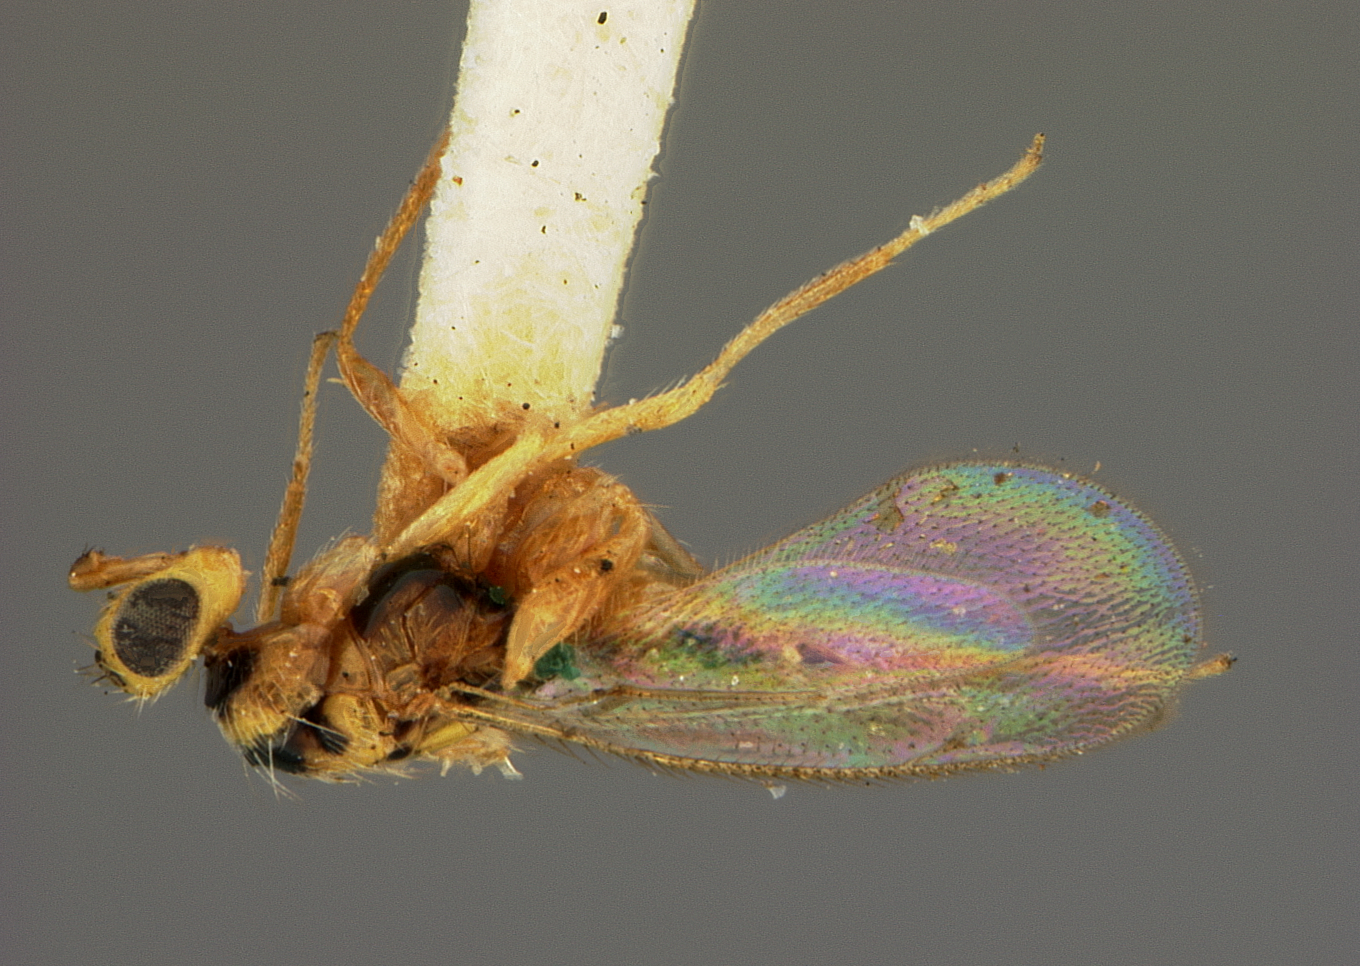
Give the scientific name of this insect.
Euplectrus nigromaculatus
